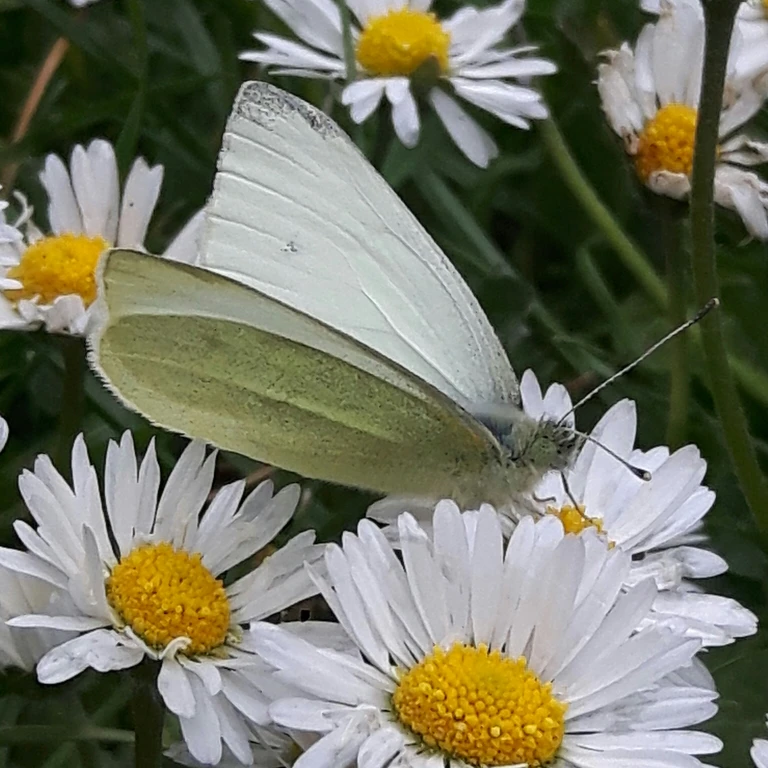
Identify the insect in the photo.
Pieris rapae
